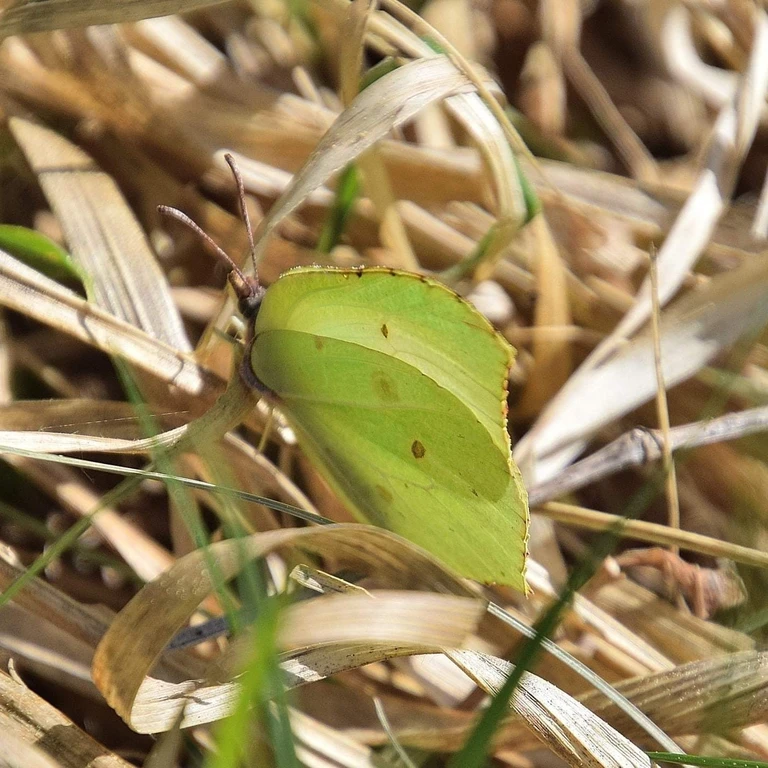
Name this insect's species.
Gonepteryx rhamni
